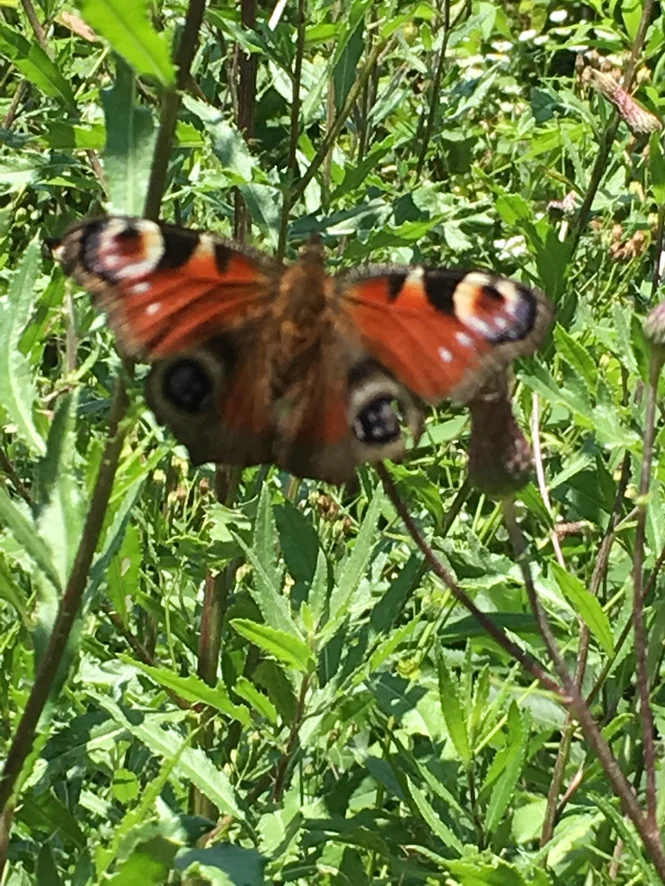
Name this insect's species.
Aglais io
